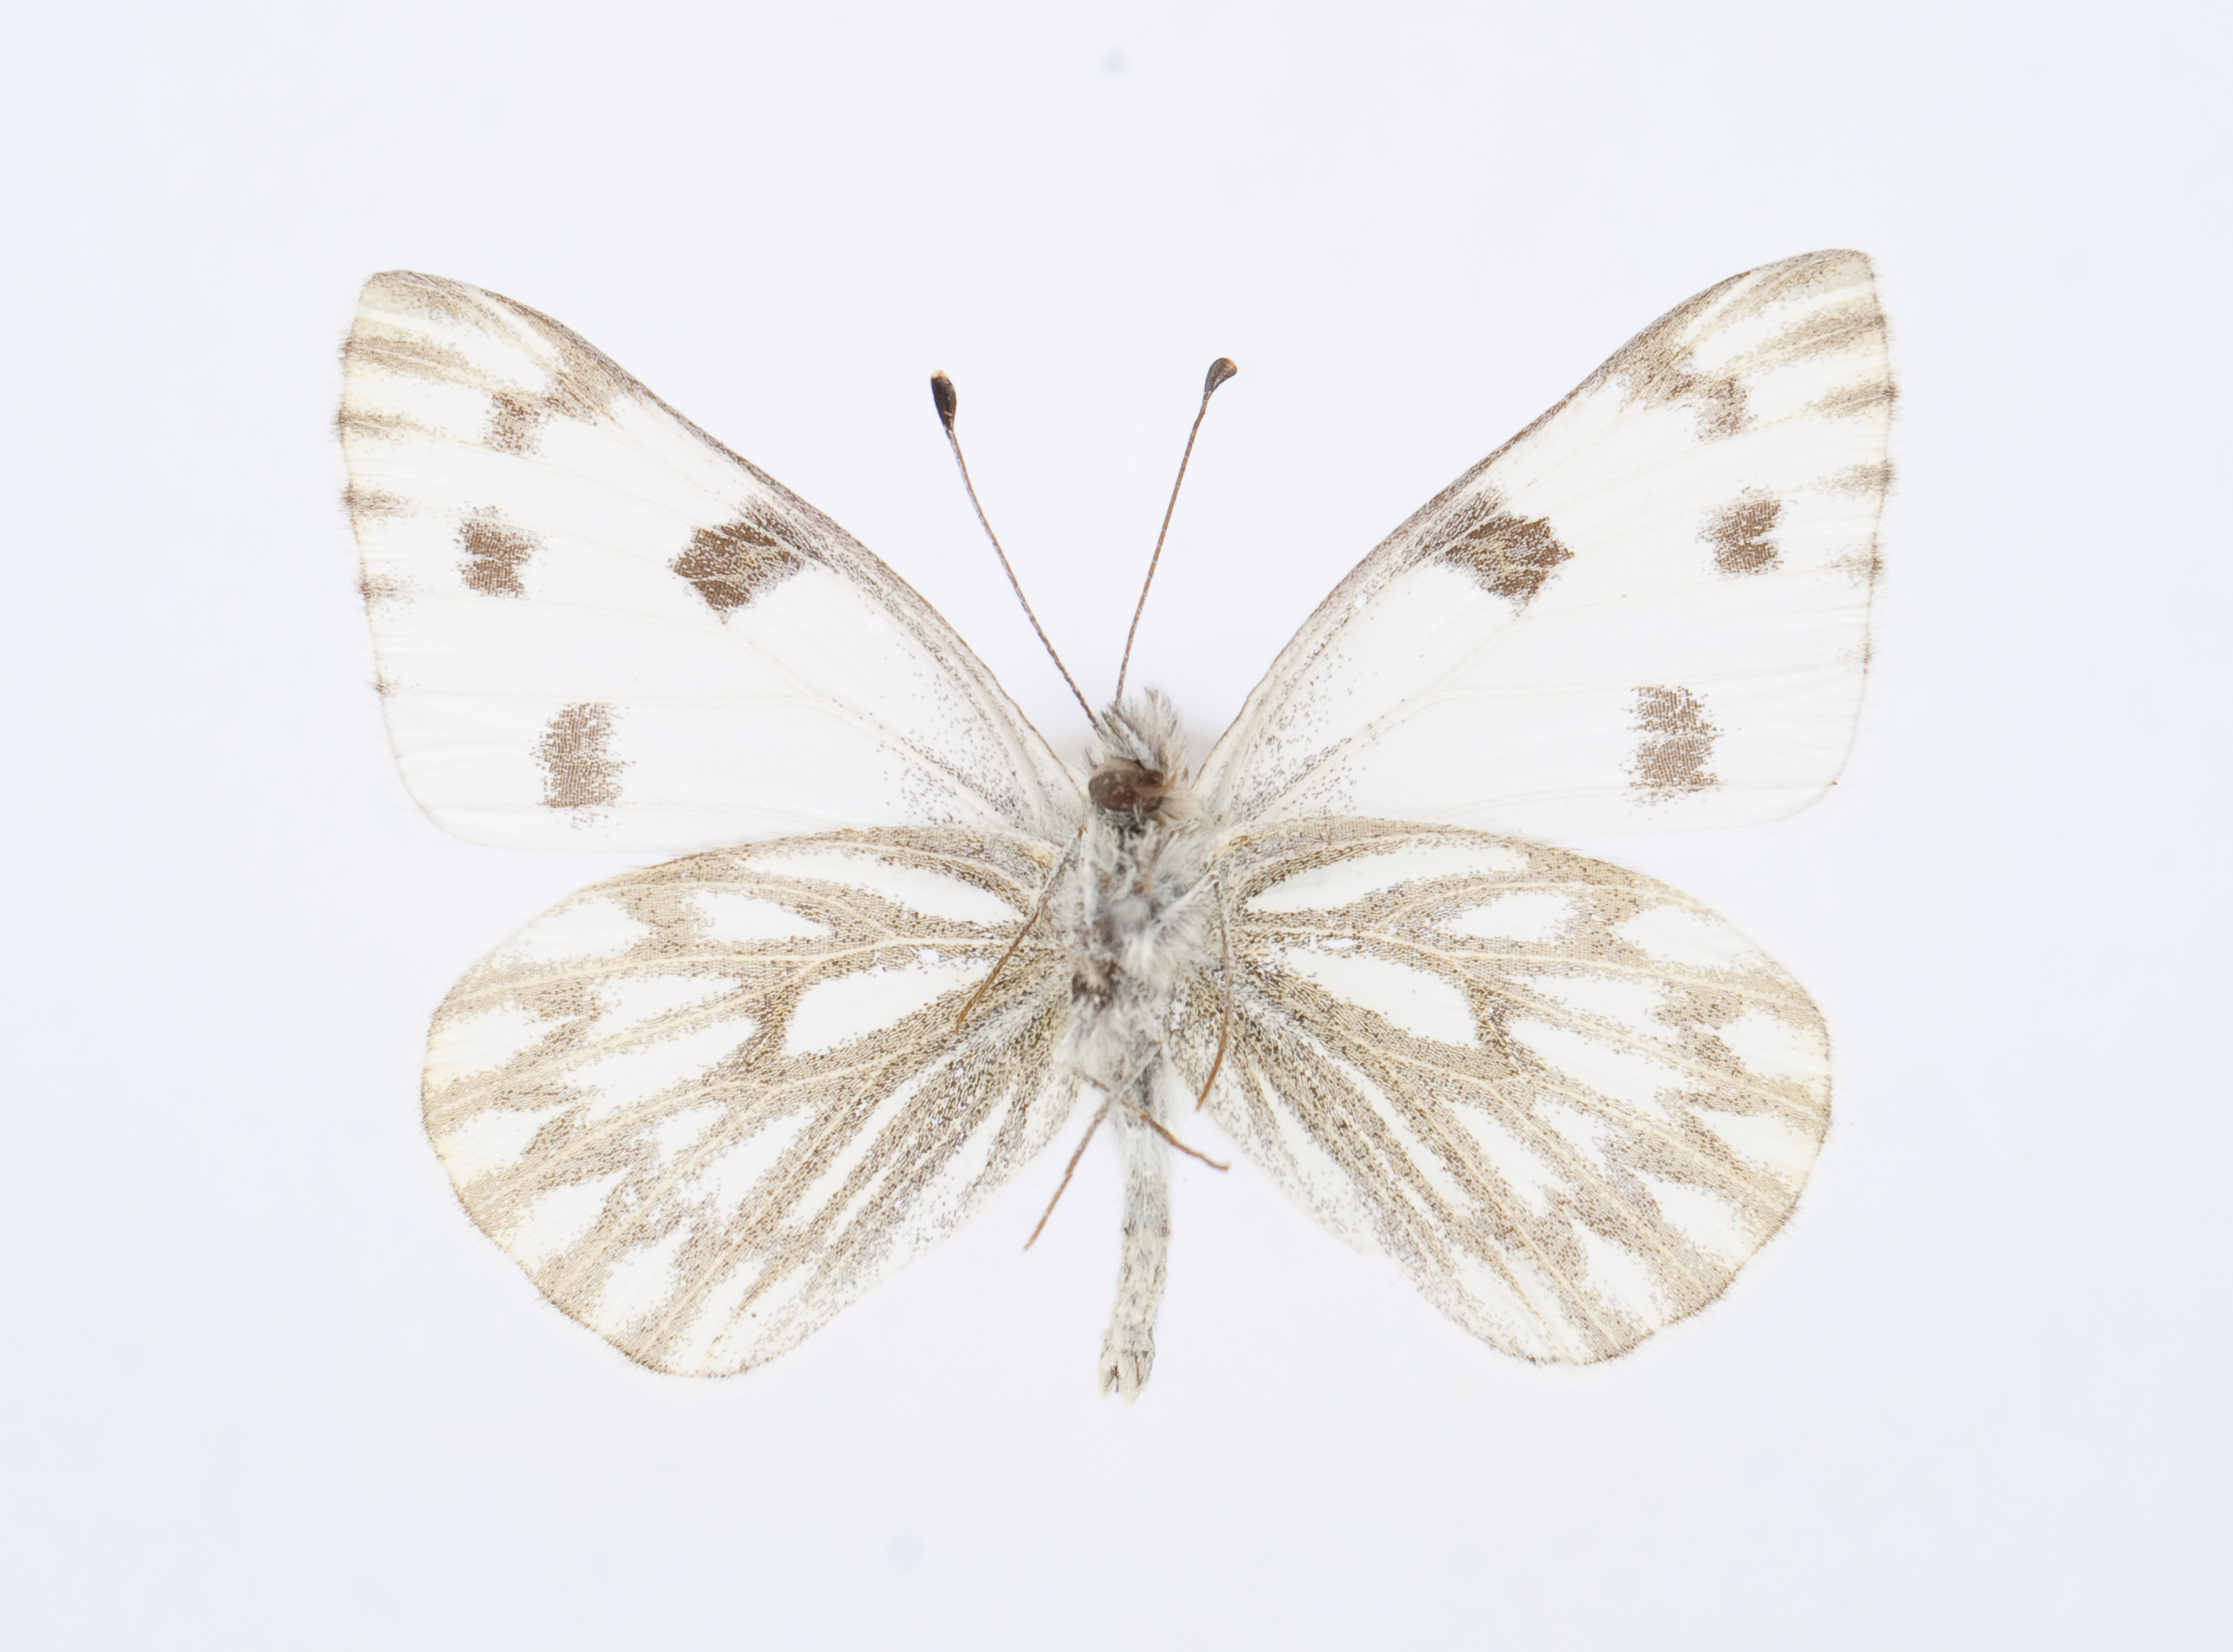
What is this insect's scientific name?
Pontia protodice
